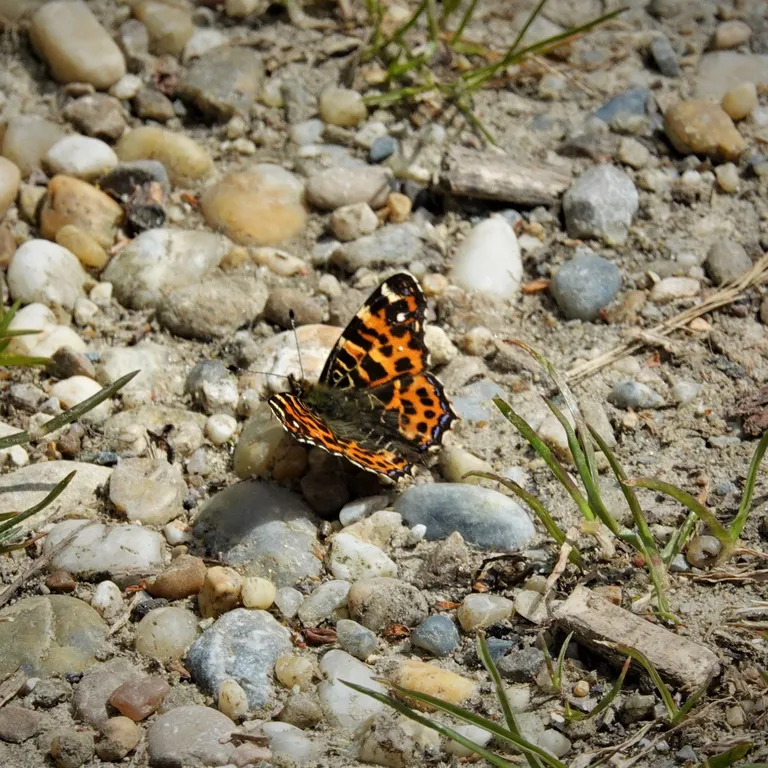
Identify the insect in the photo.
Araschnia levana
